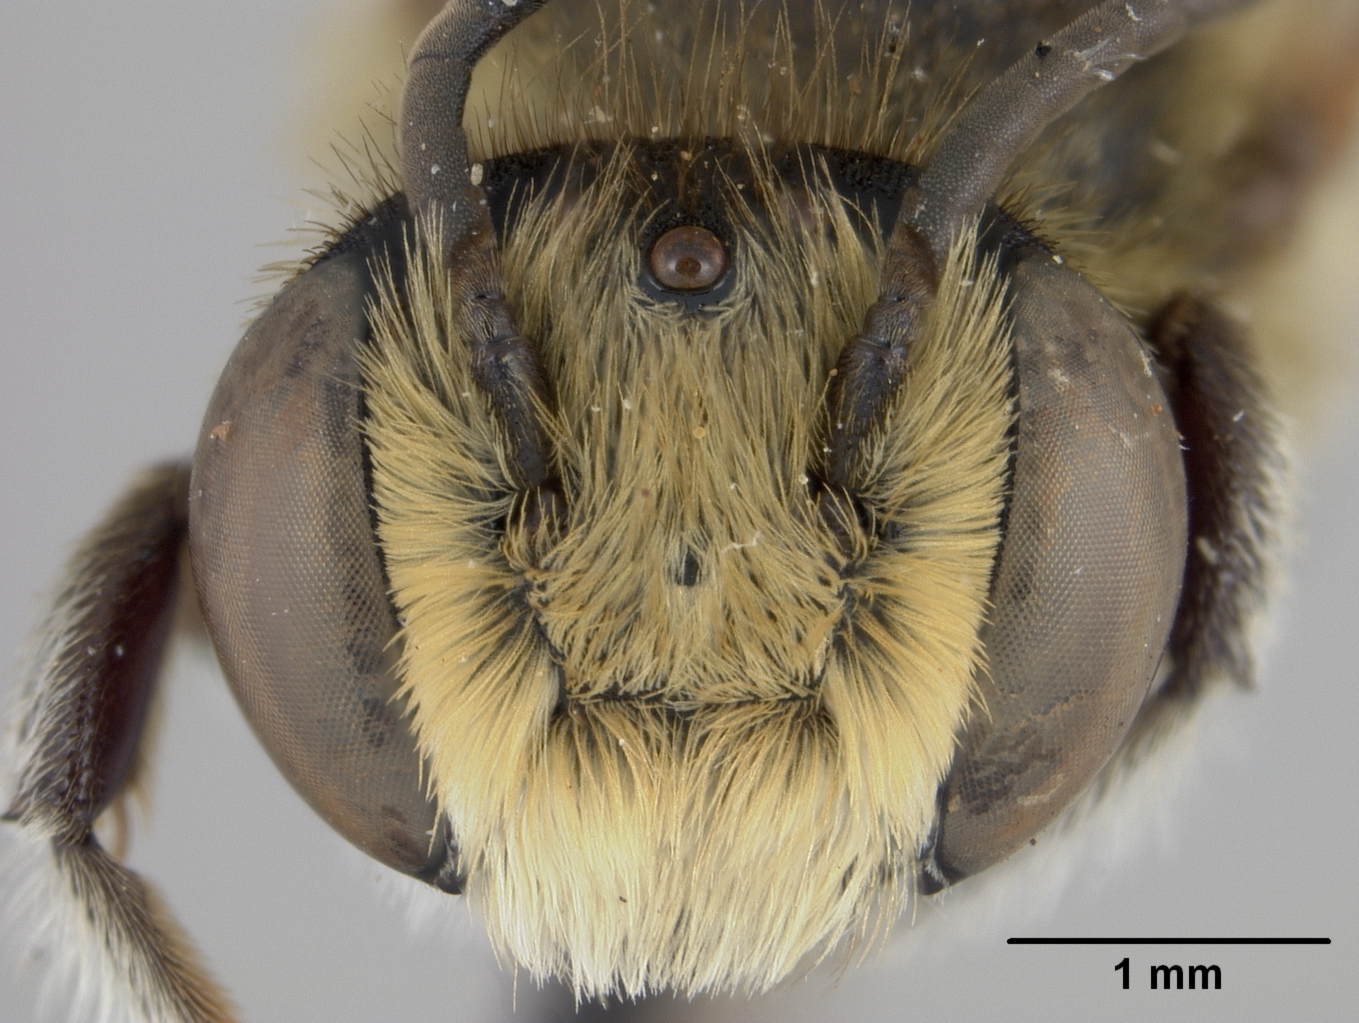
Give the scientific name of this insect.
Megachile timberlakei
